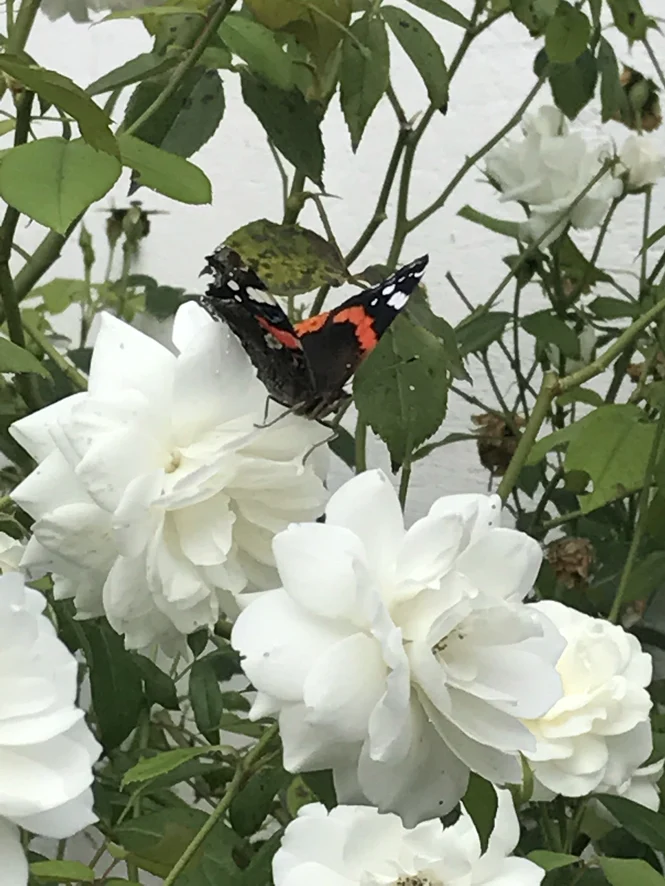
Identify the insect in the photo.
Vanessa atalanta
